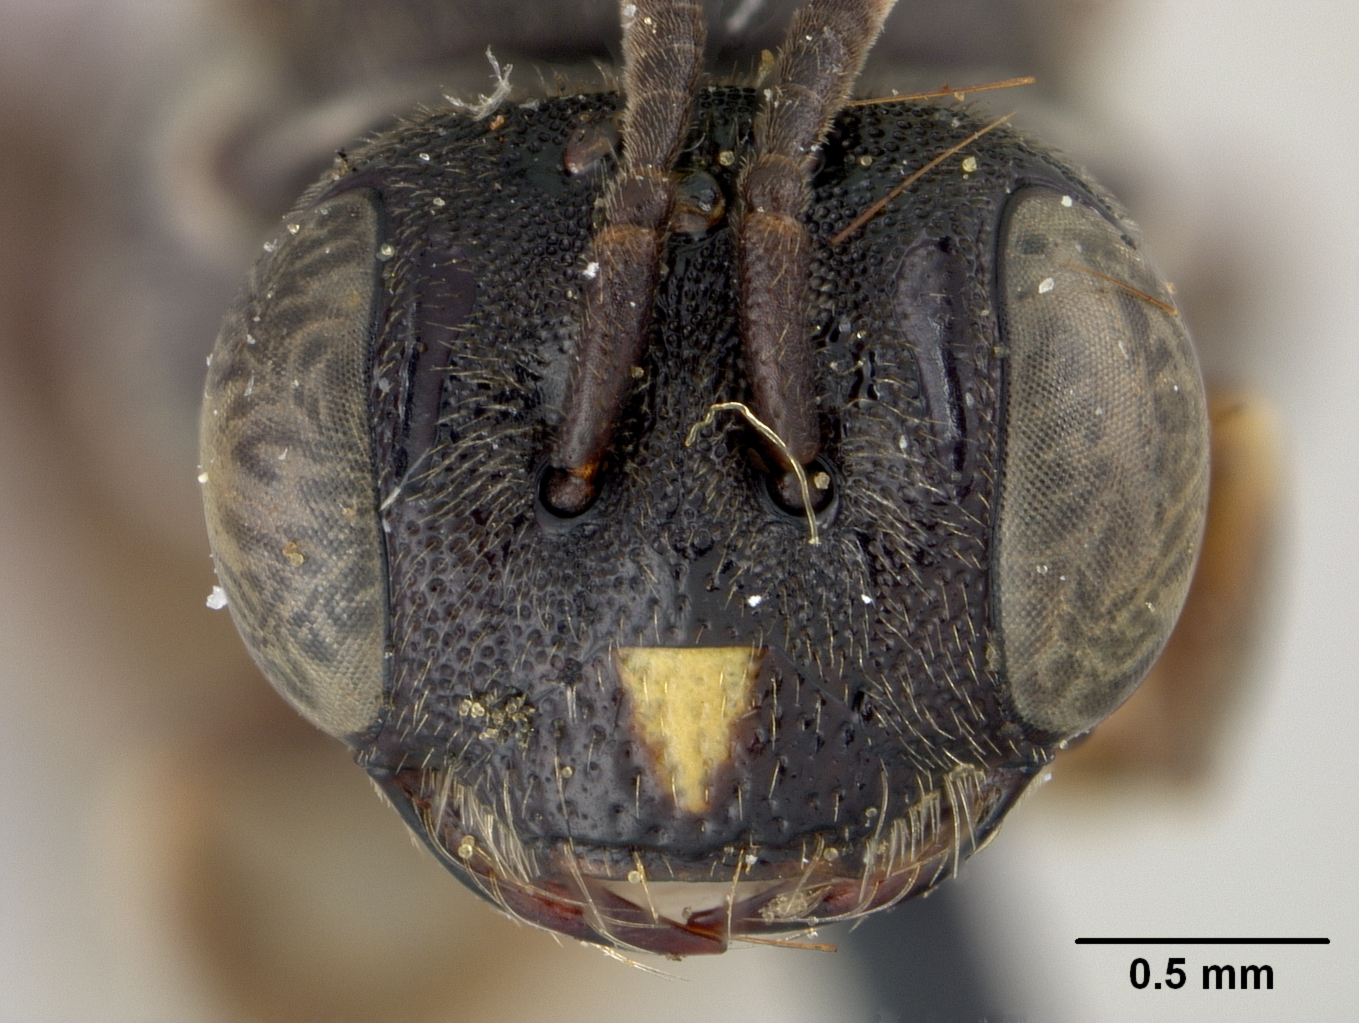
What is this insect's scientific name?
Protandrena foveata
